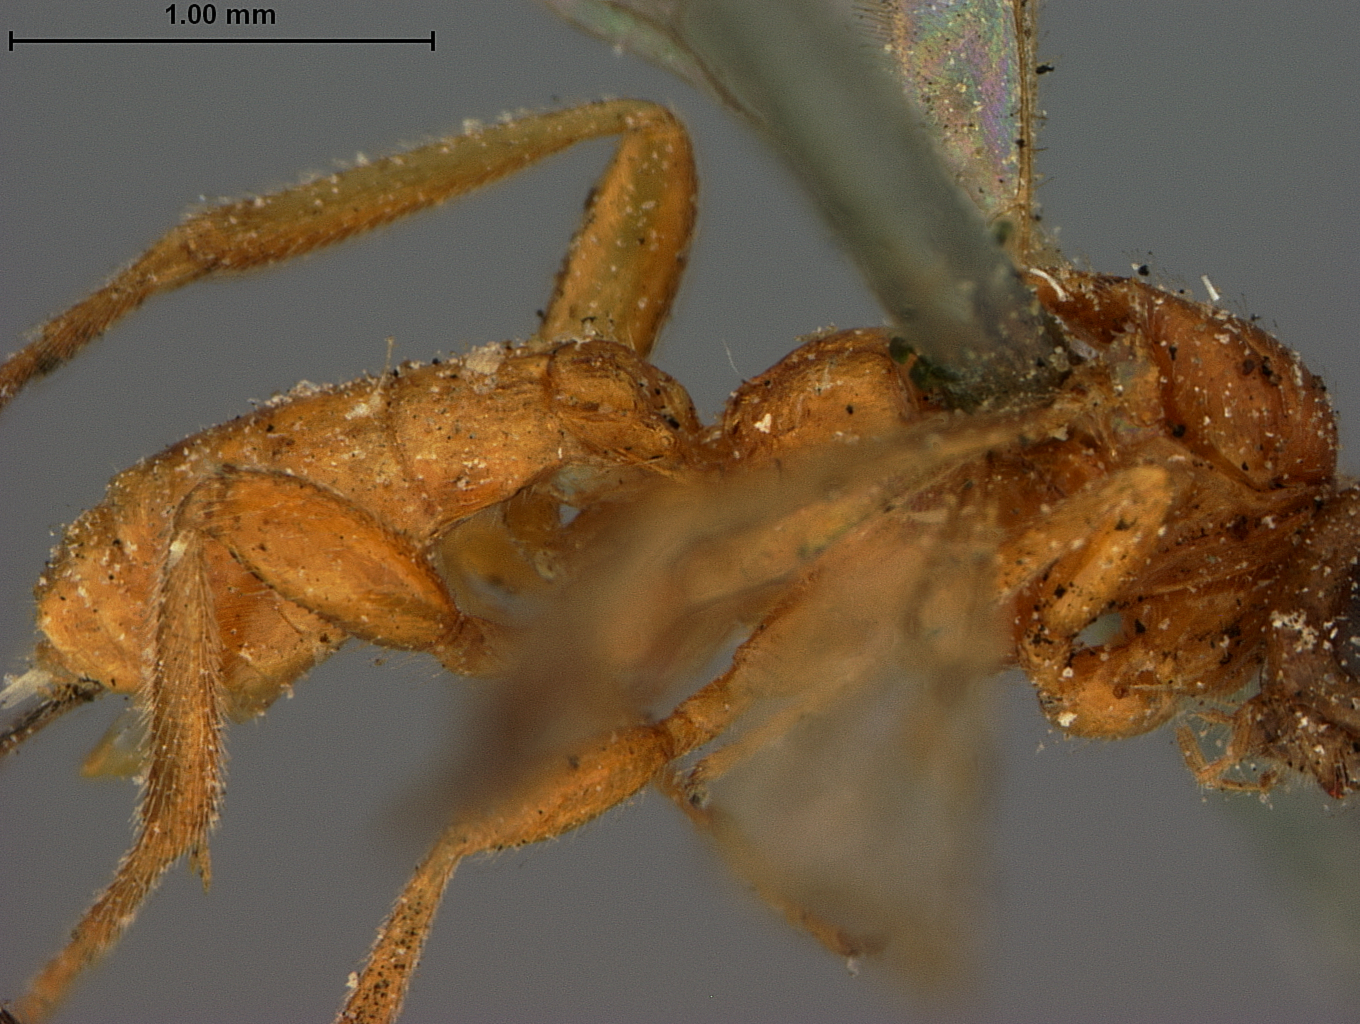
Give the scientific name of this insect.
Bracon analcidis
